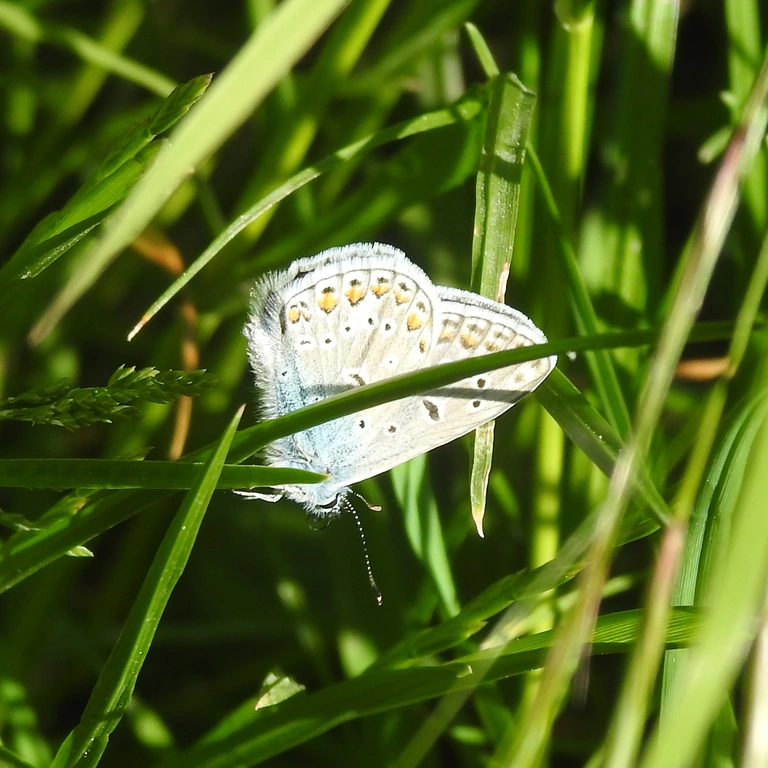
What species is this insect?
Polyommatus icarus
